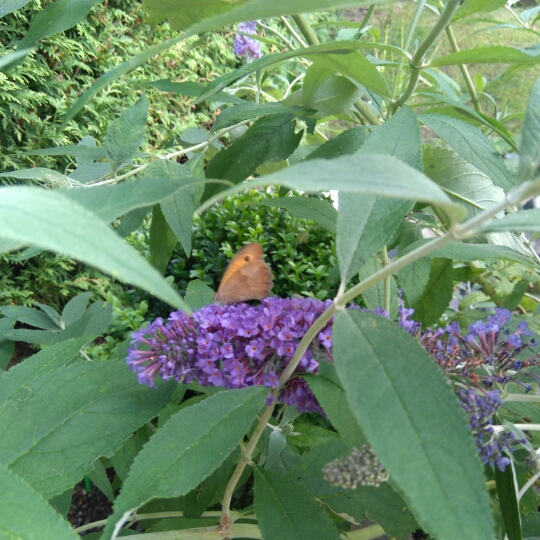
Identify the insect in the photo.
Maniola jurtina
